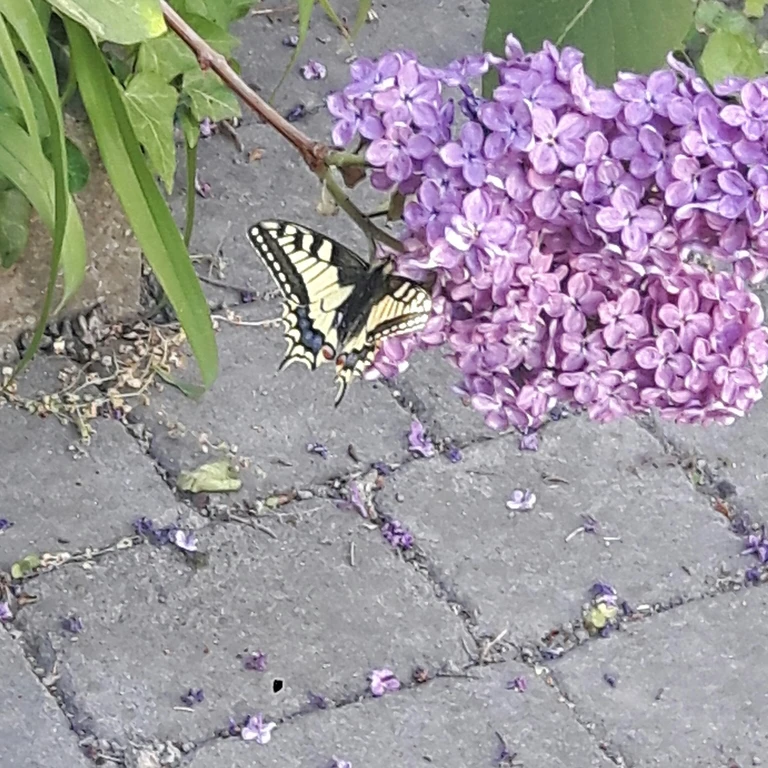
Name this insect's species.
Papilio machaon
